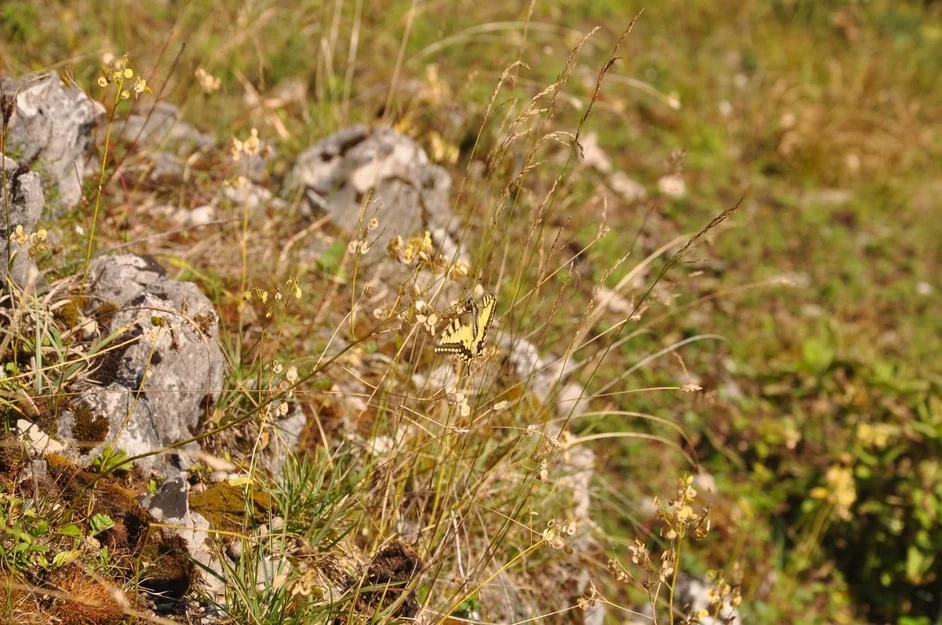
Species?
Papilio machaon
